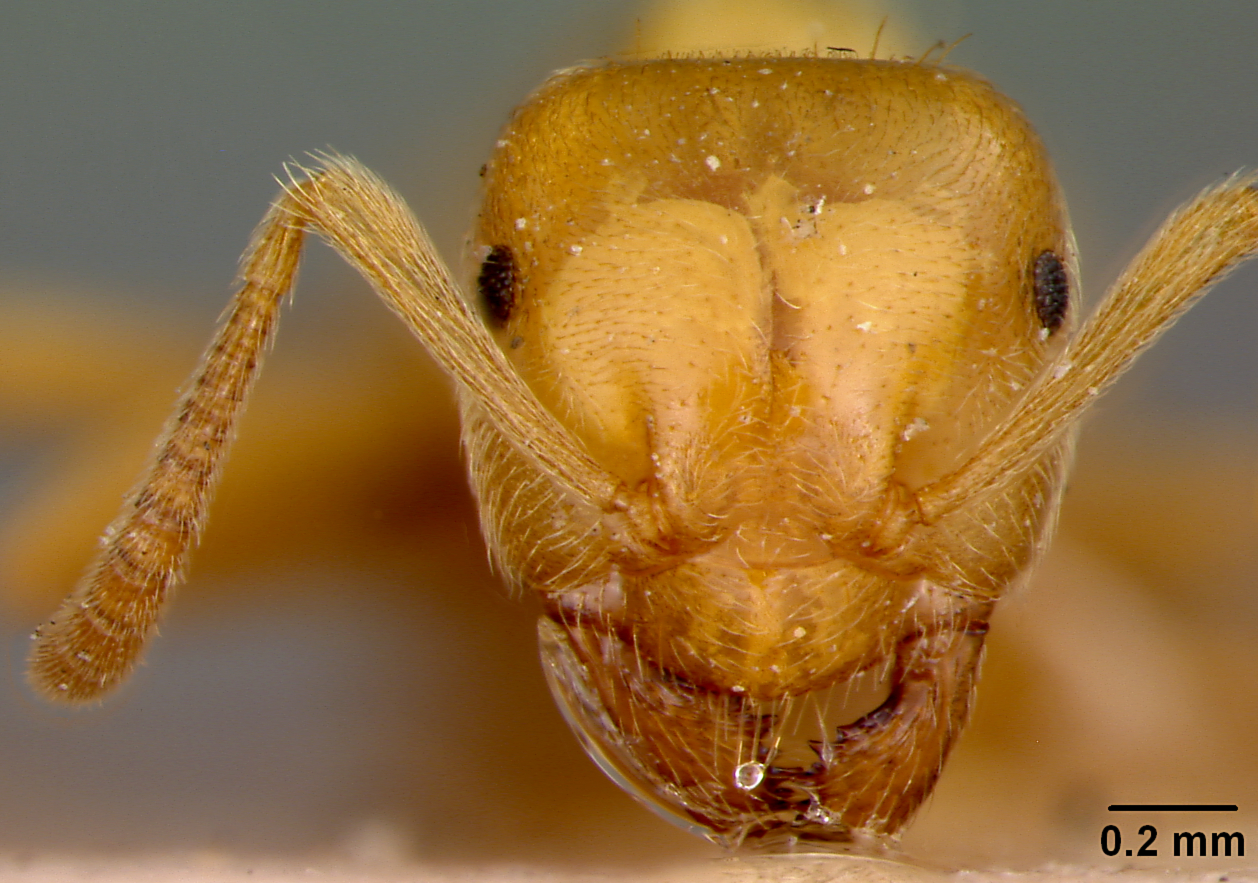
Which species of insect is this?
Lasius interjectus
